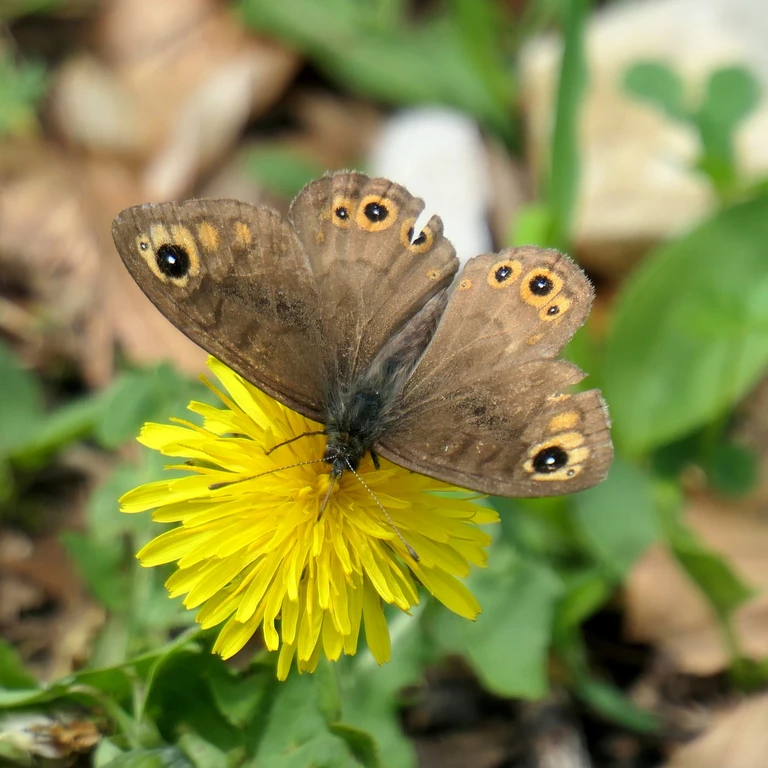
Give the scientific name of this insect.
Lasiommata petropolitana (also Pararge petropolitana)
